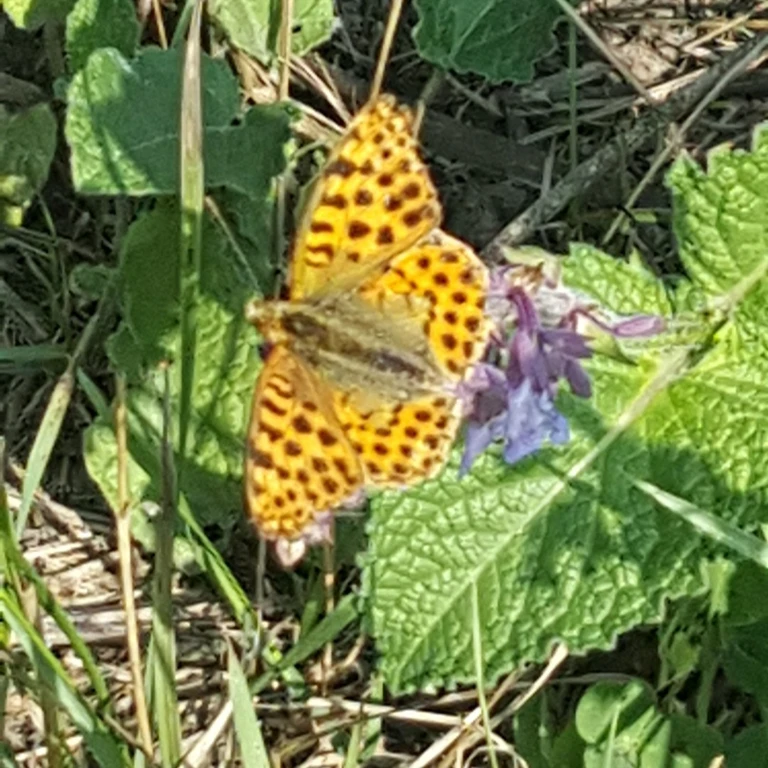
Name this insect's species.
Issoria lathonia
